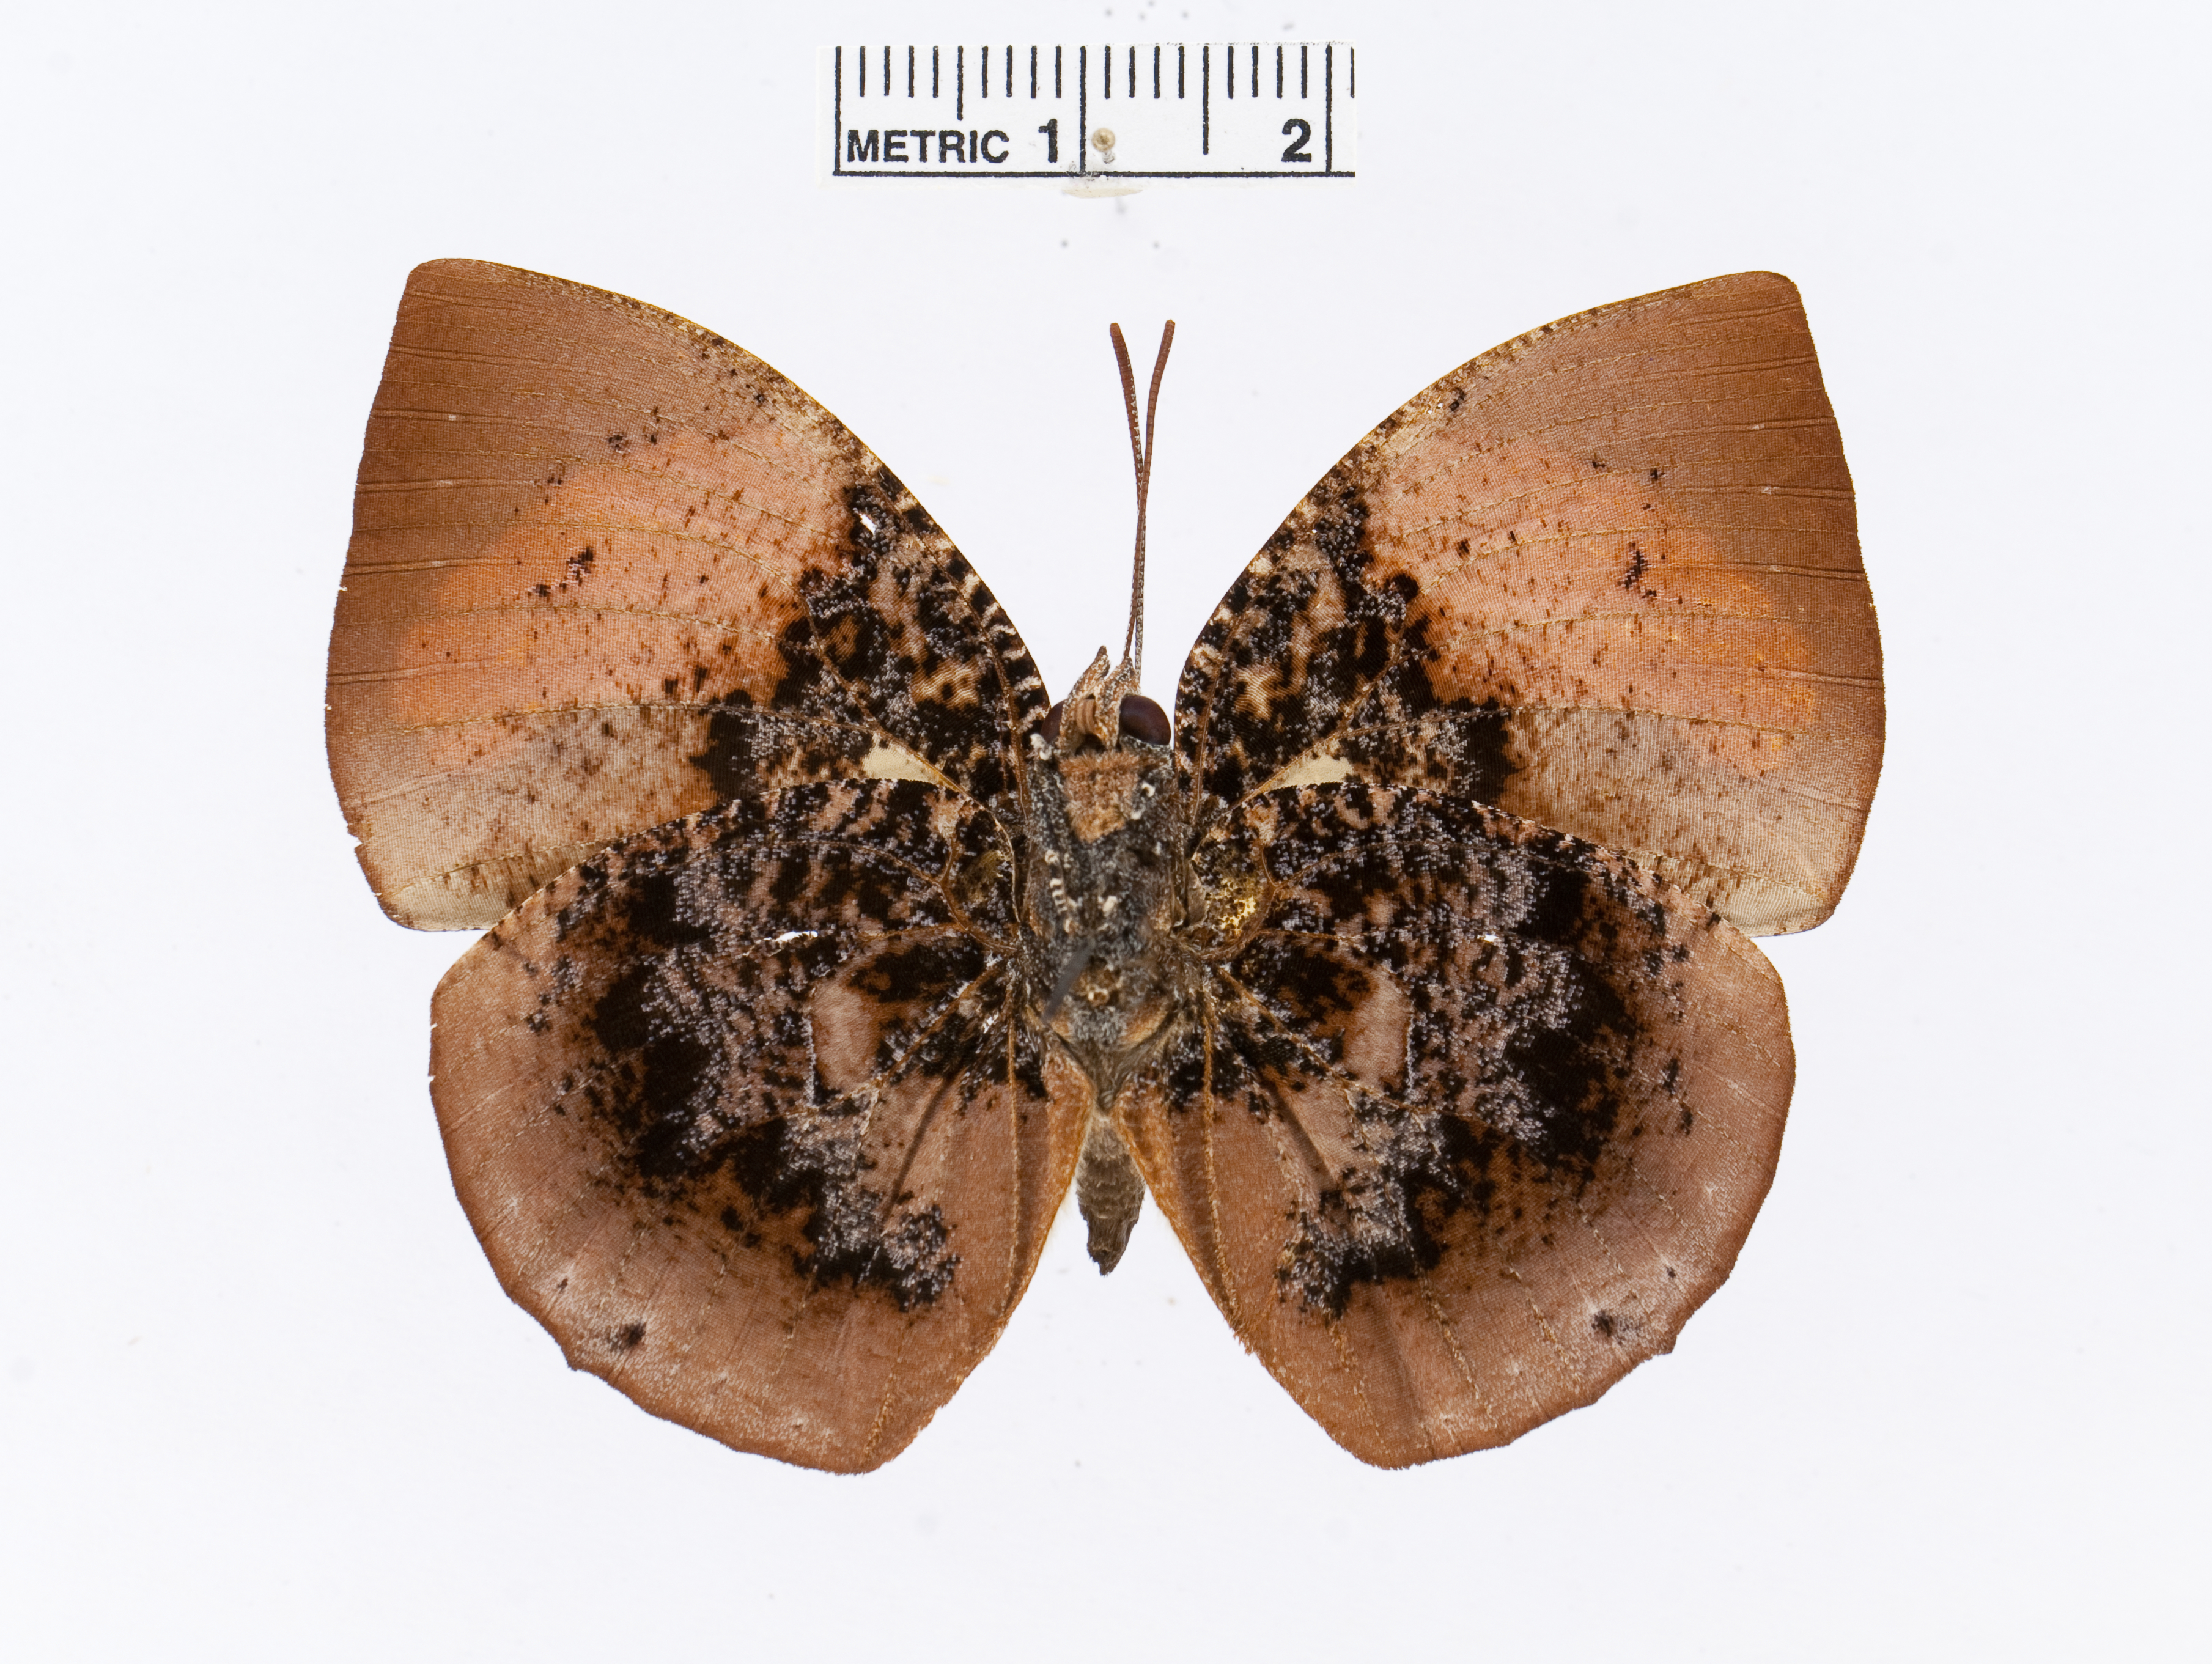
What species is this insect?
Memphis anna
